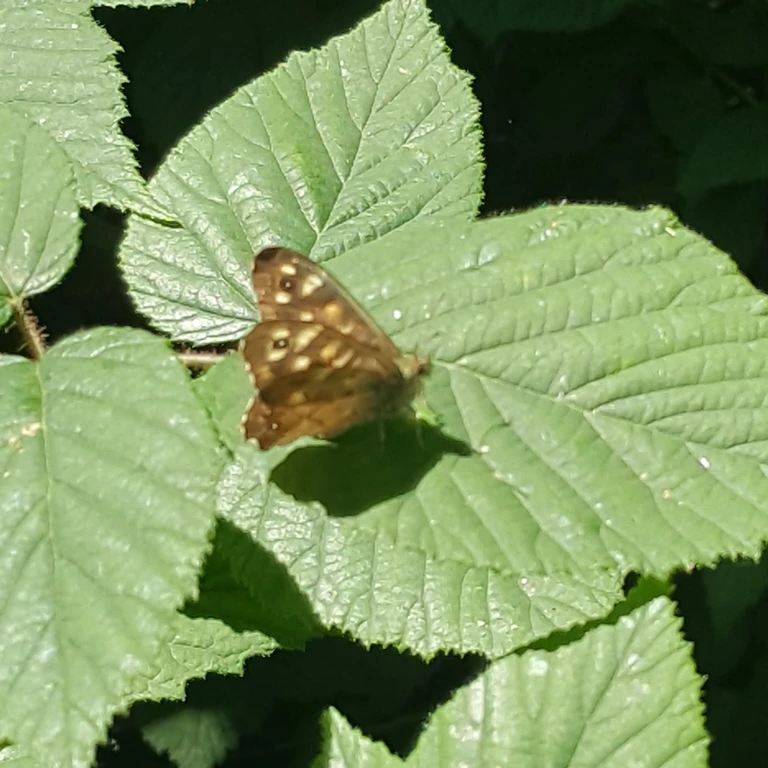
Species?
Pararge aegeria
